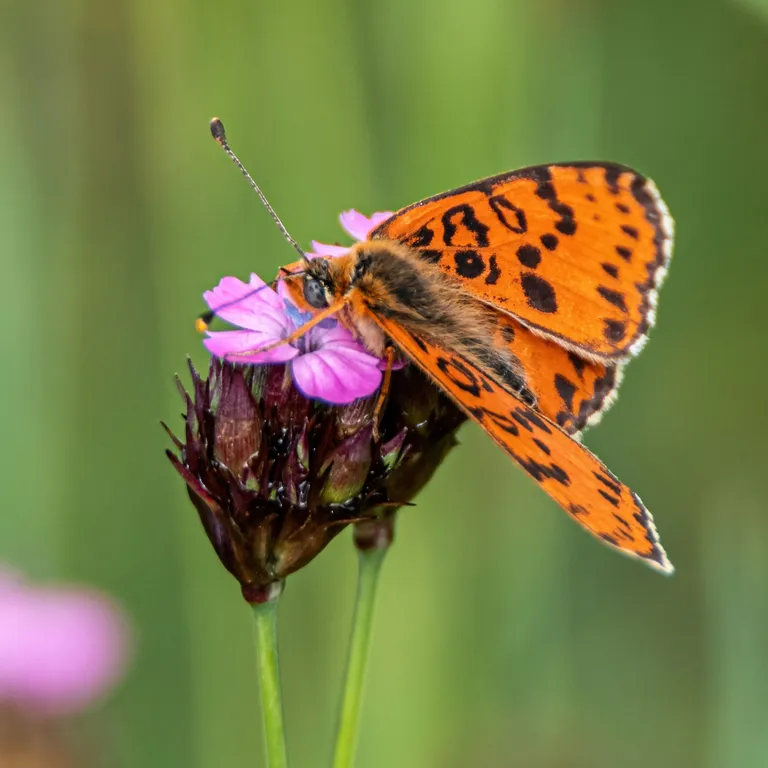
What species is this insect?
Melitaea didyma
